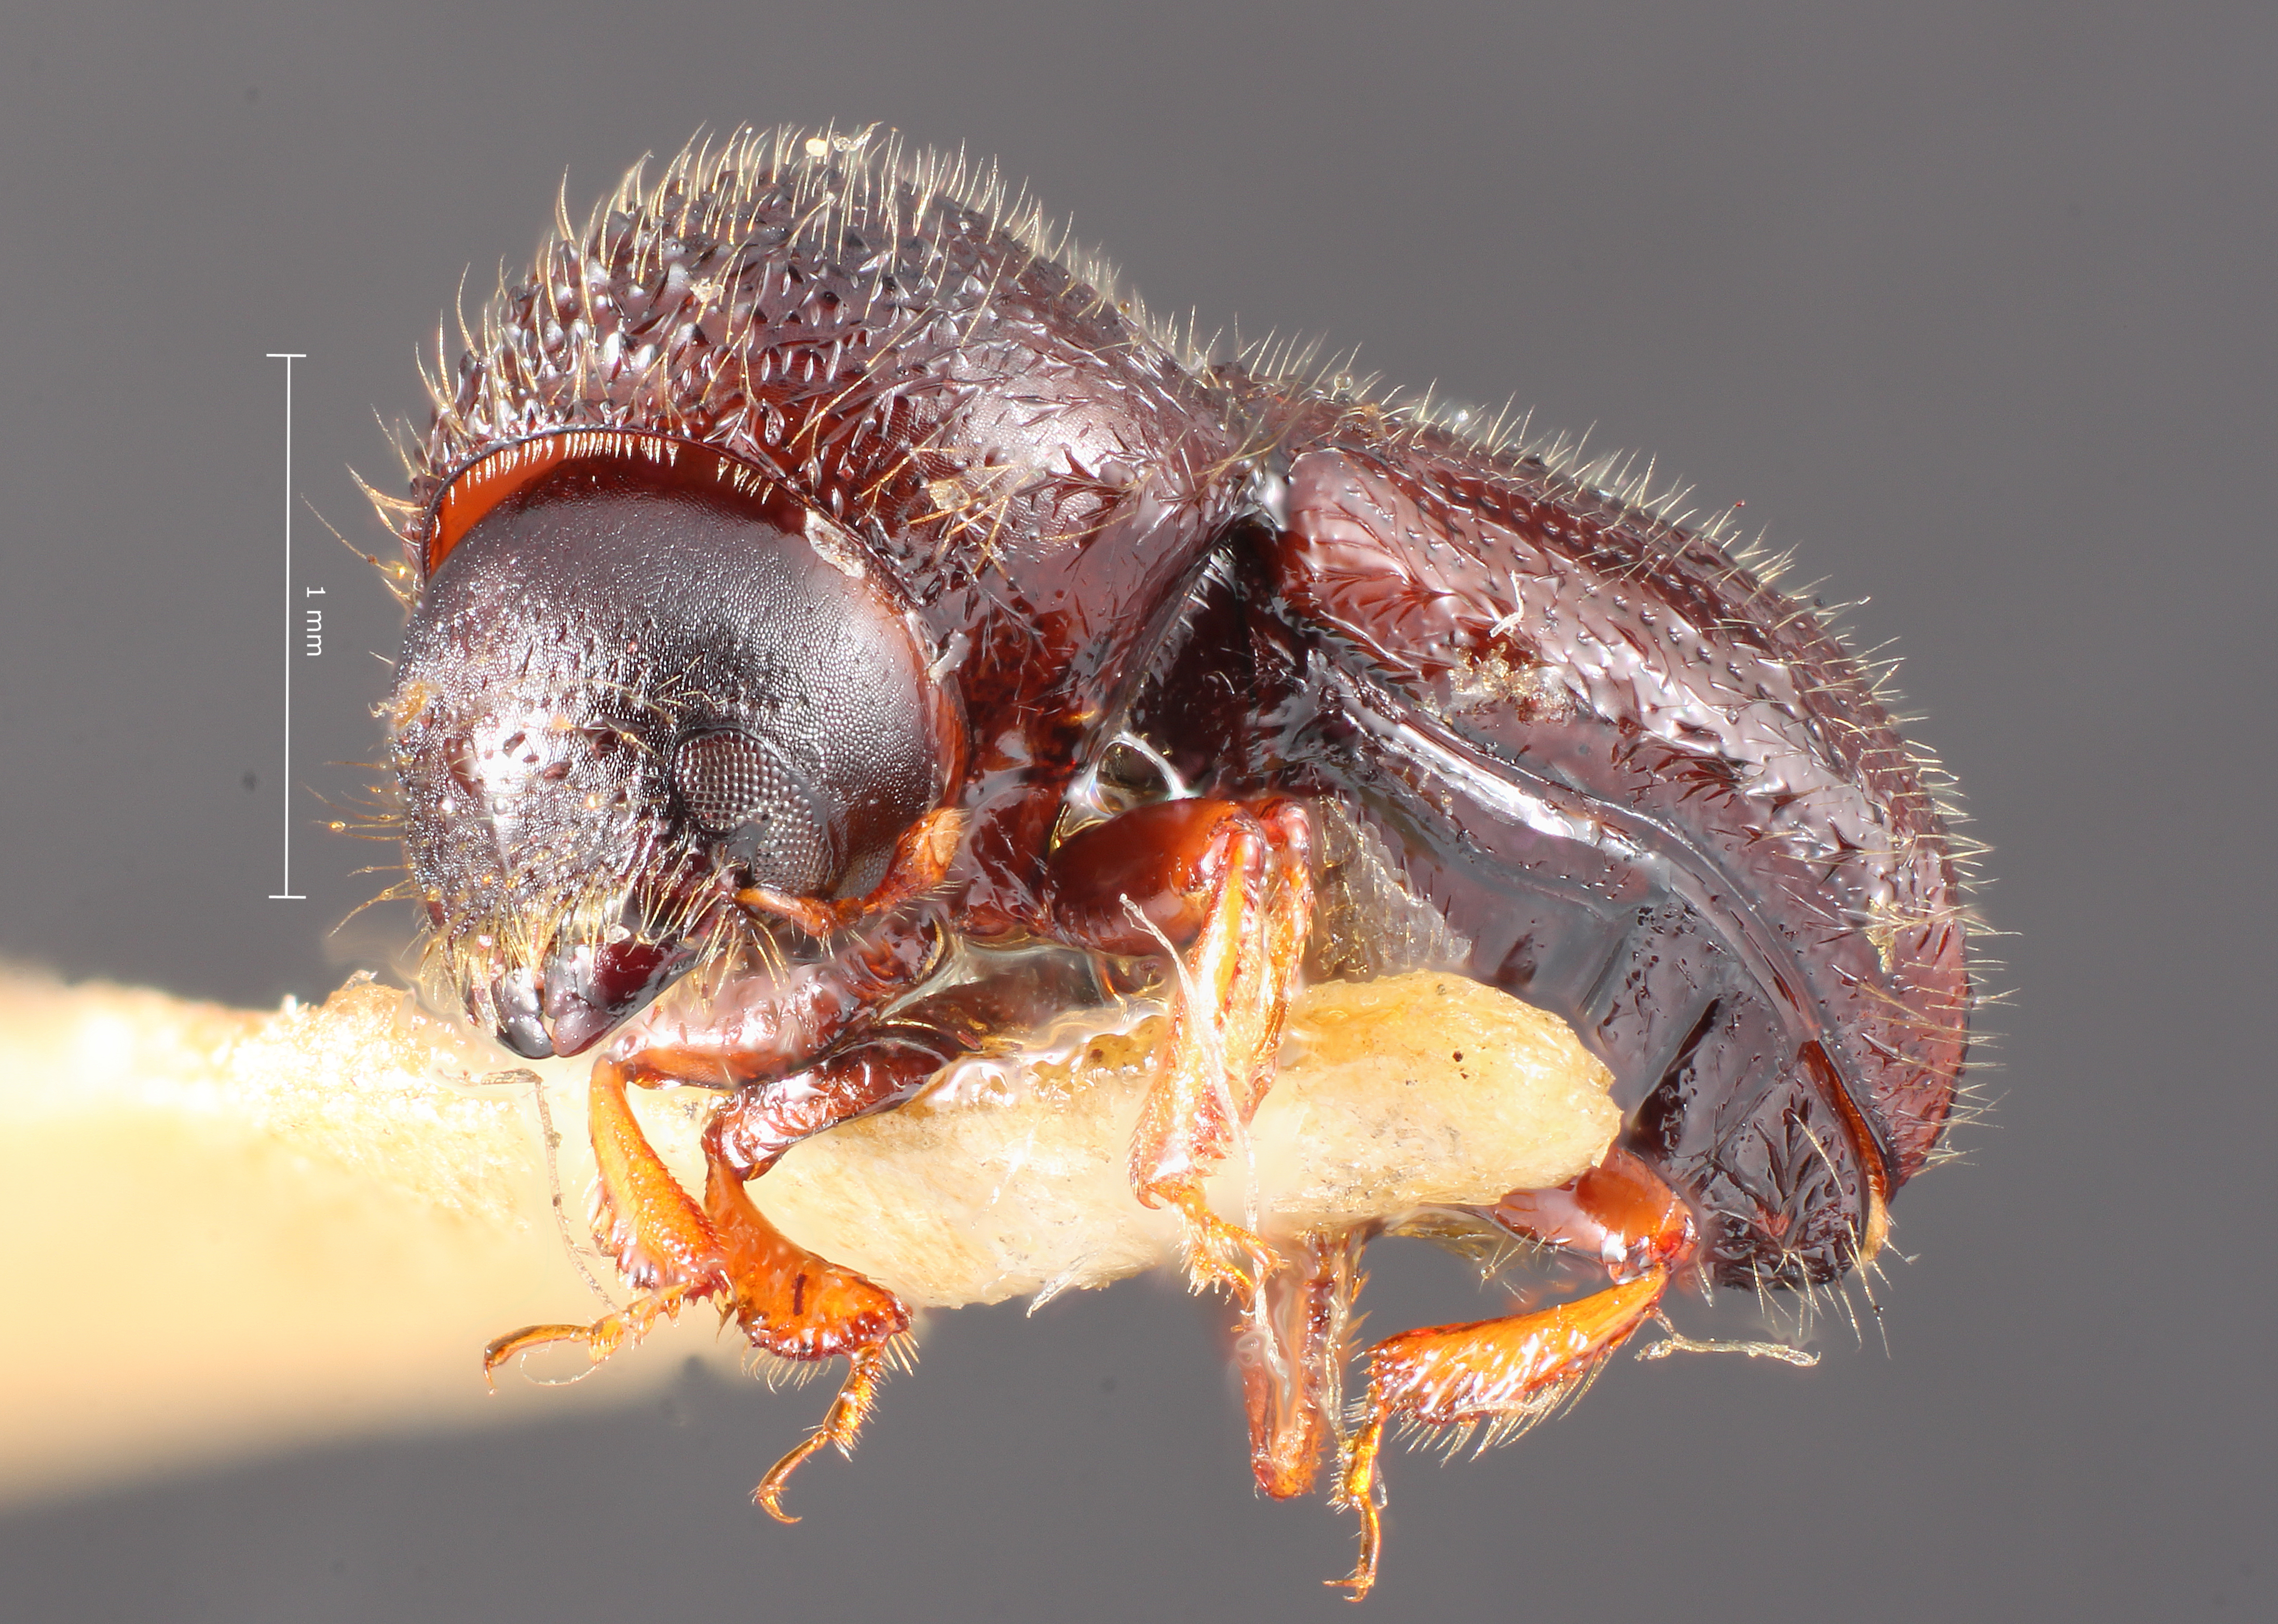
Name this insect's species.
Anisandrus swainei
